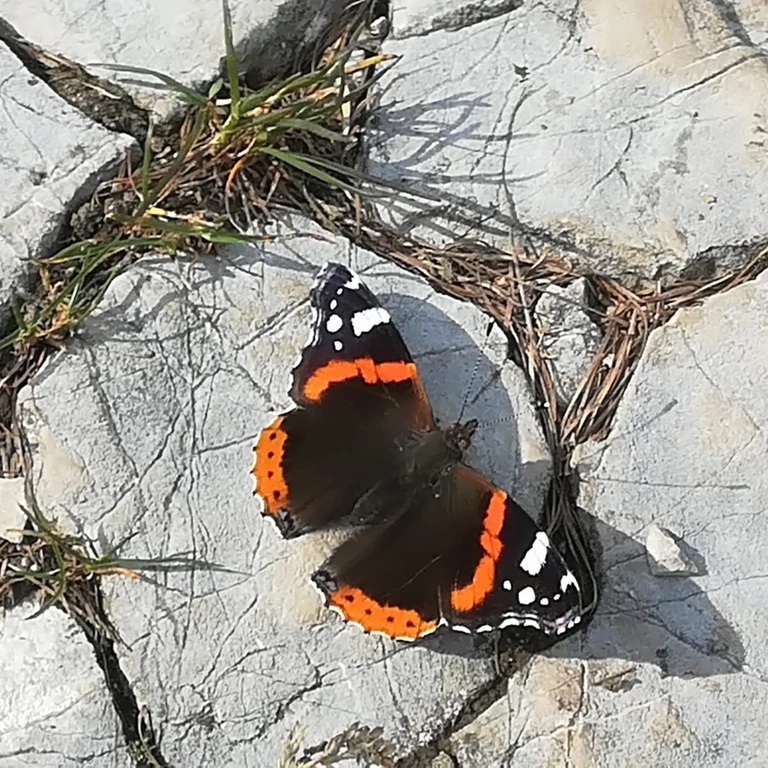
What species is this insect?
Vanessa atalanta
